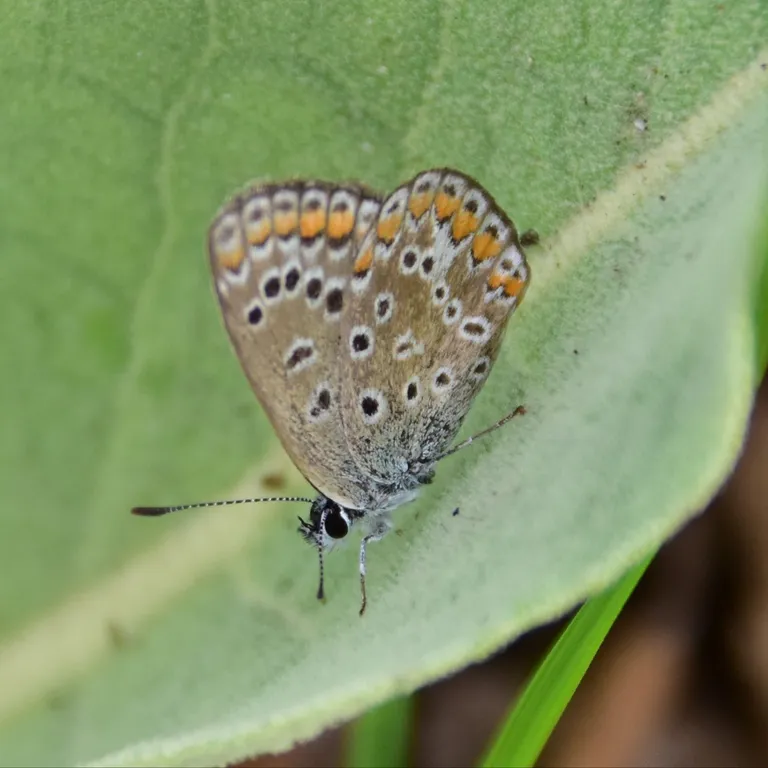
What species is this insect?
Polyommatus icarus
